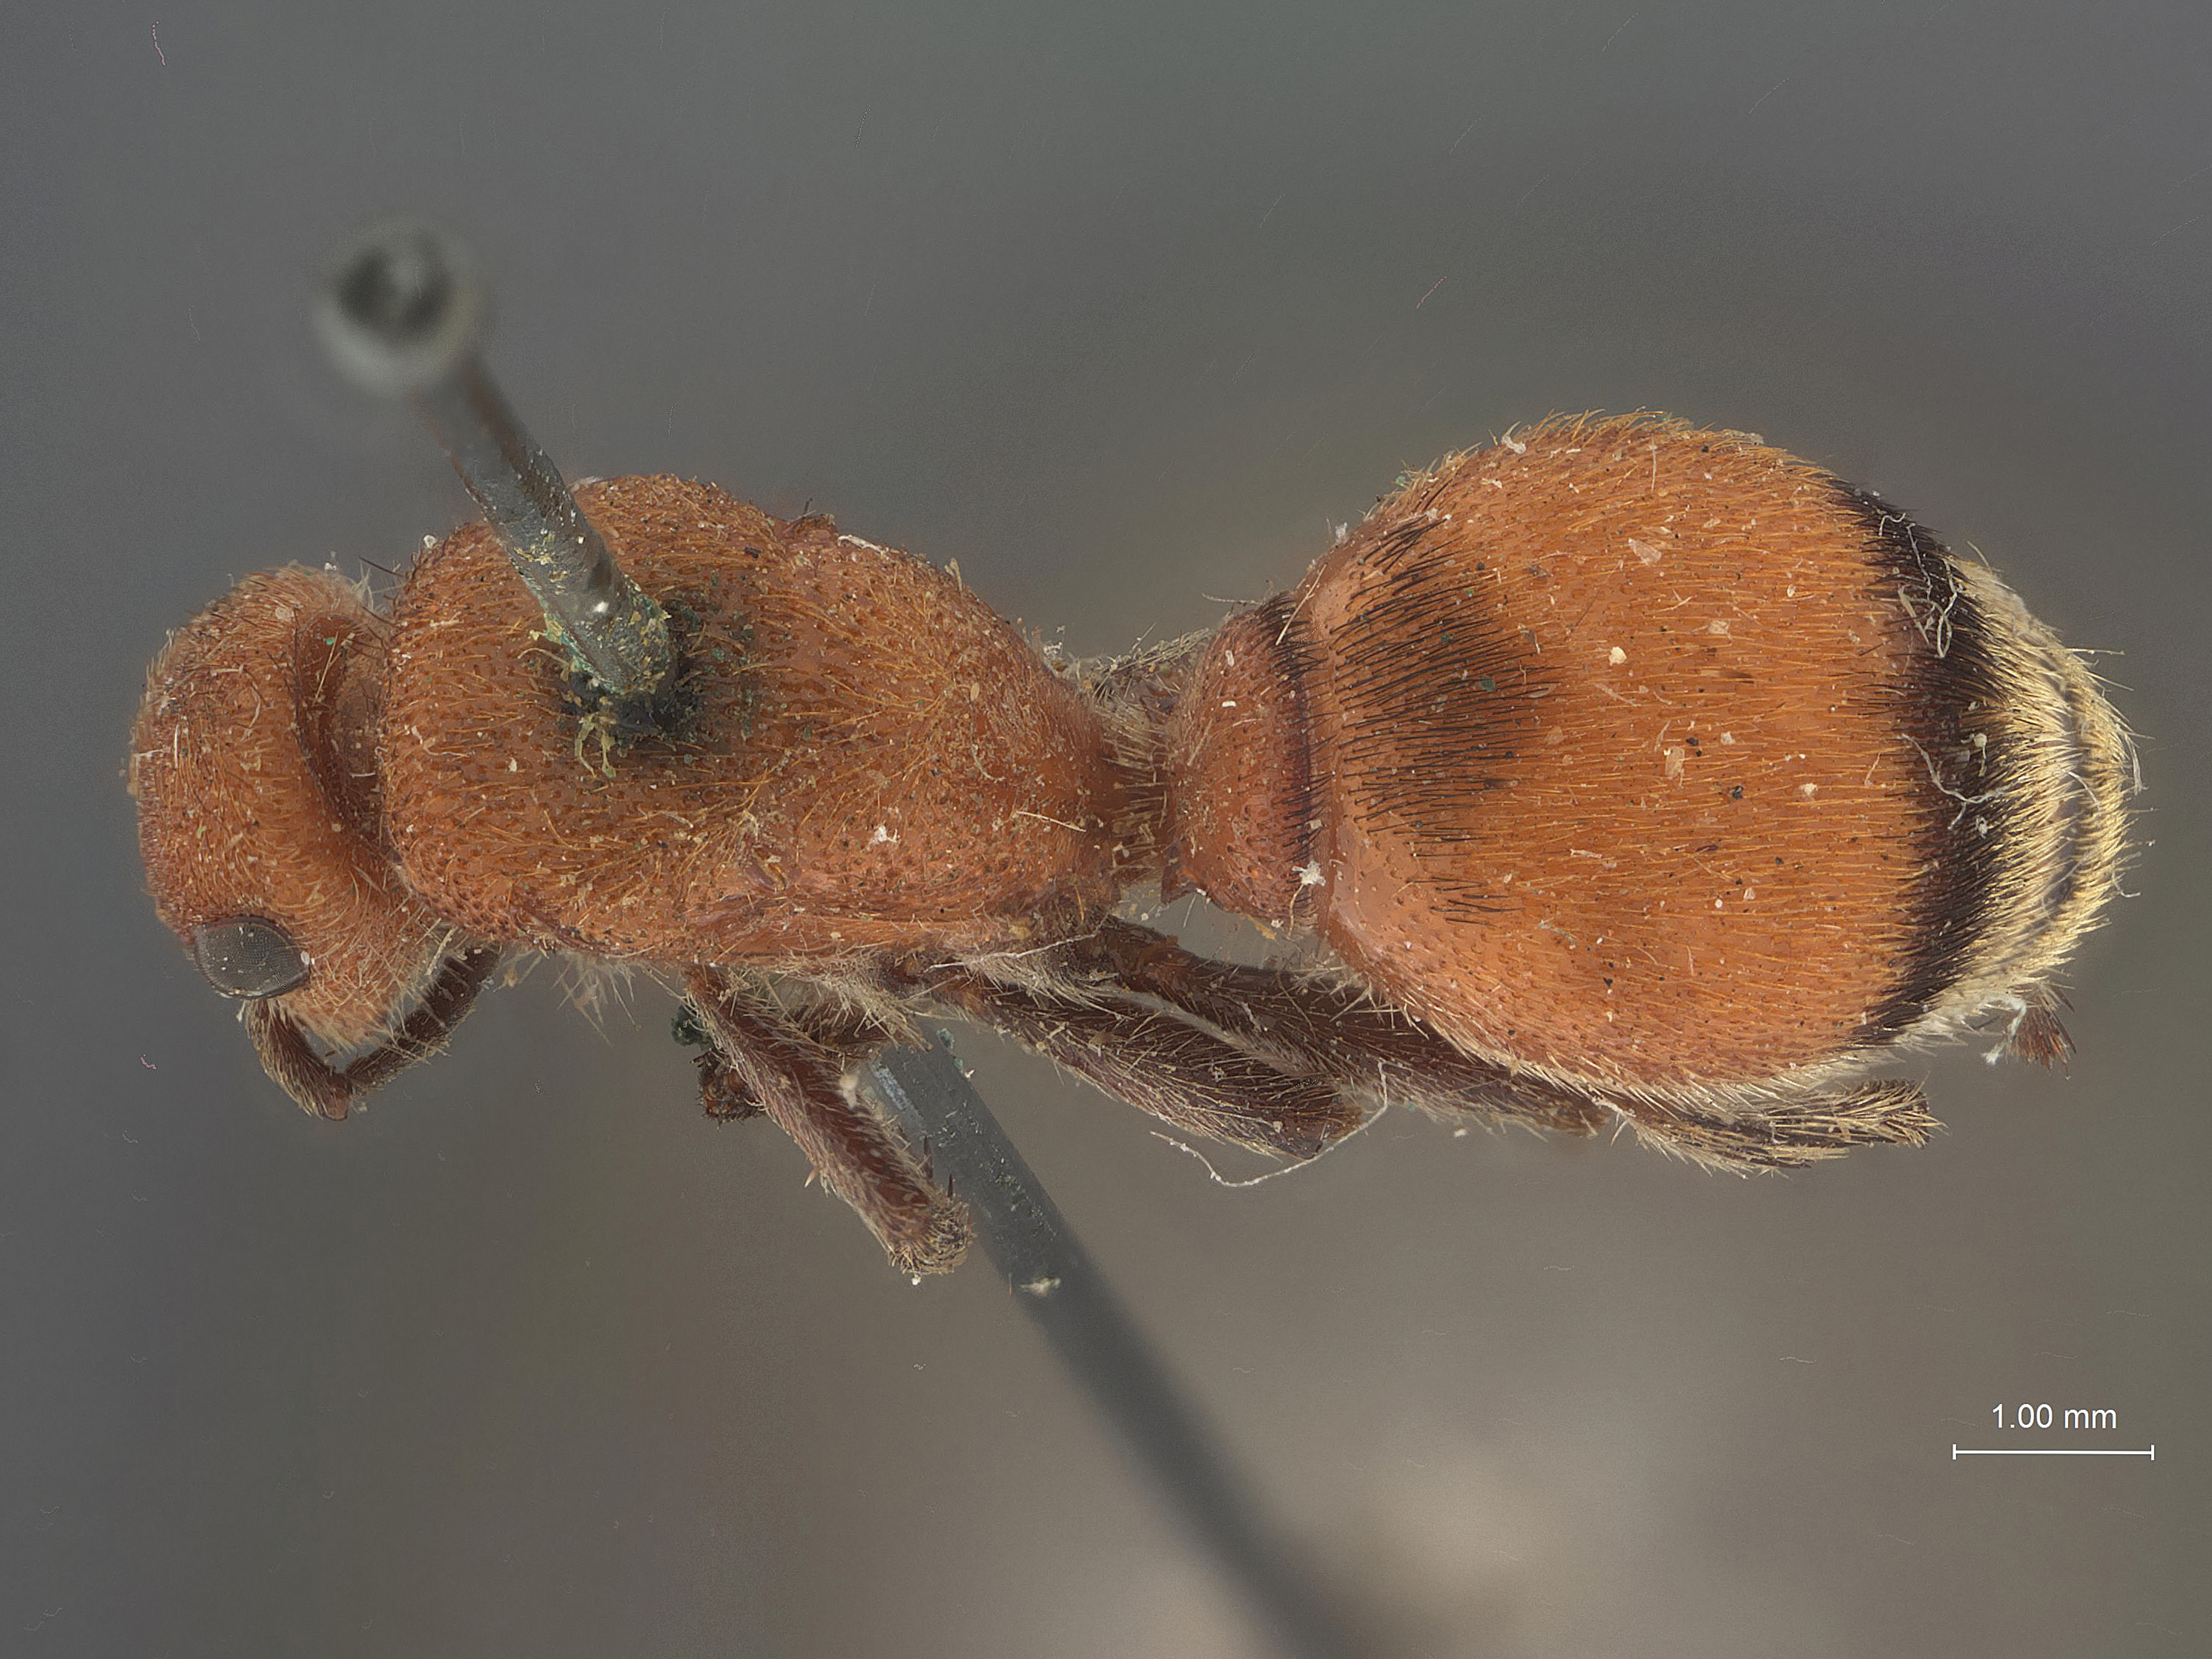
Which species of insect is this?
Dasymutilla segregata
